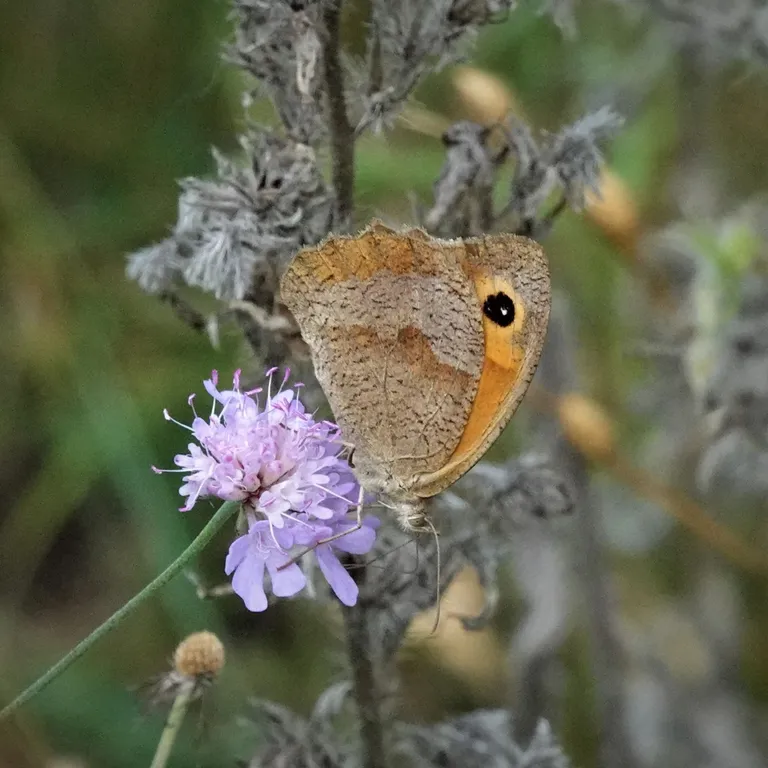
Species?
Maniola jurtina
